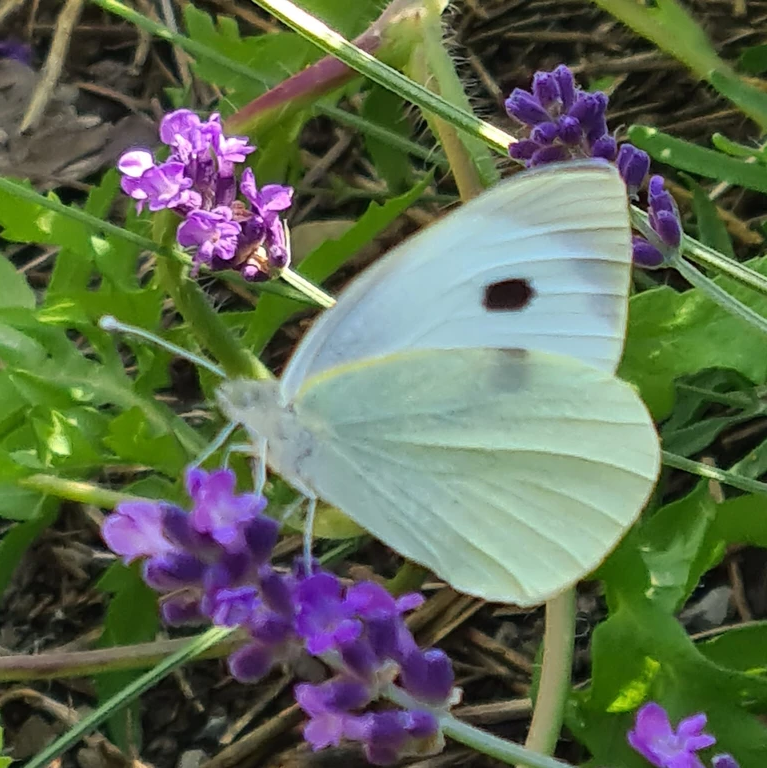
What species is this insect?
Pieris brassicae
